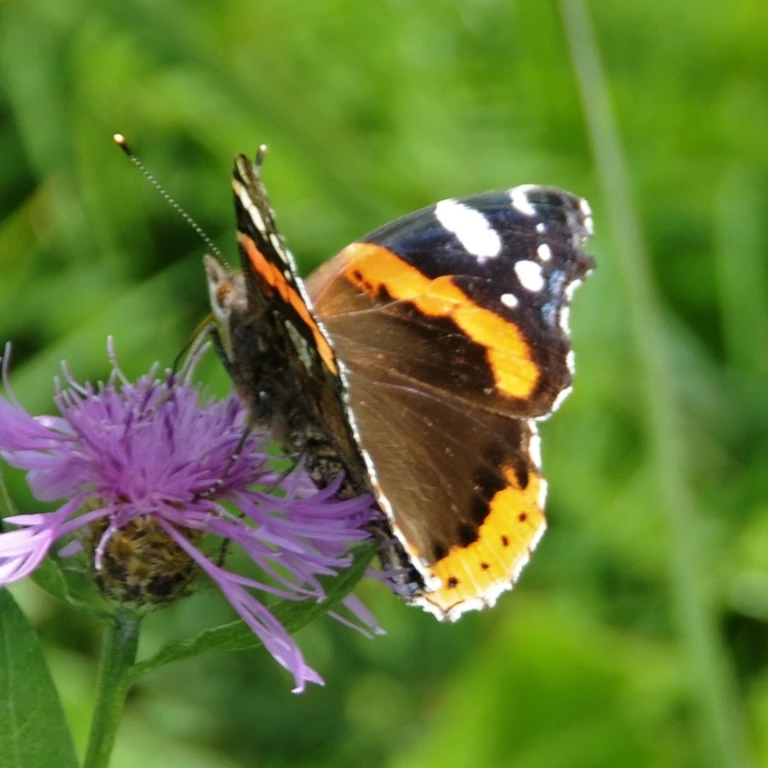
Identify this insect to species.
Vanessa atalanta
